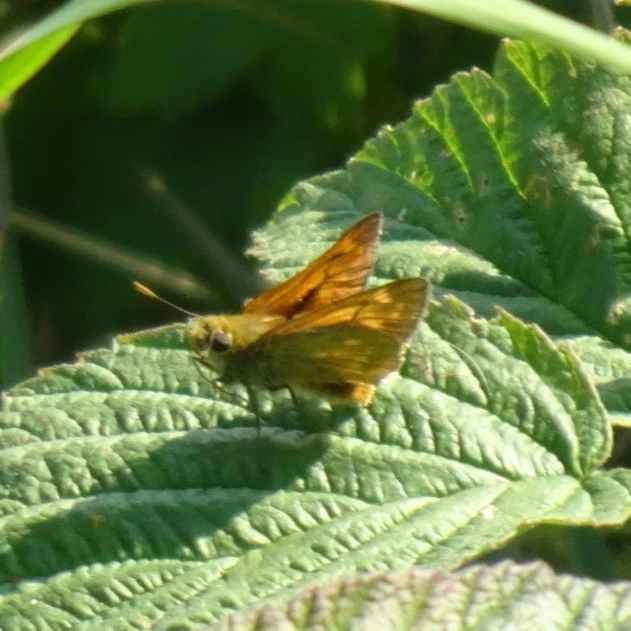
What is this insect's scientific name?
Ochlodes sylvanus (also Ochlodes venata)
